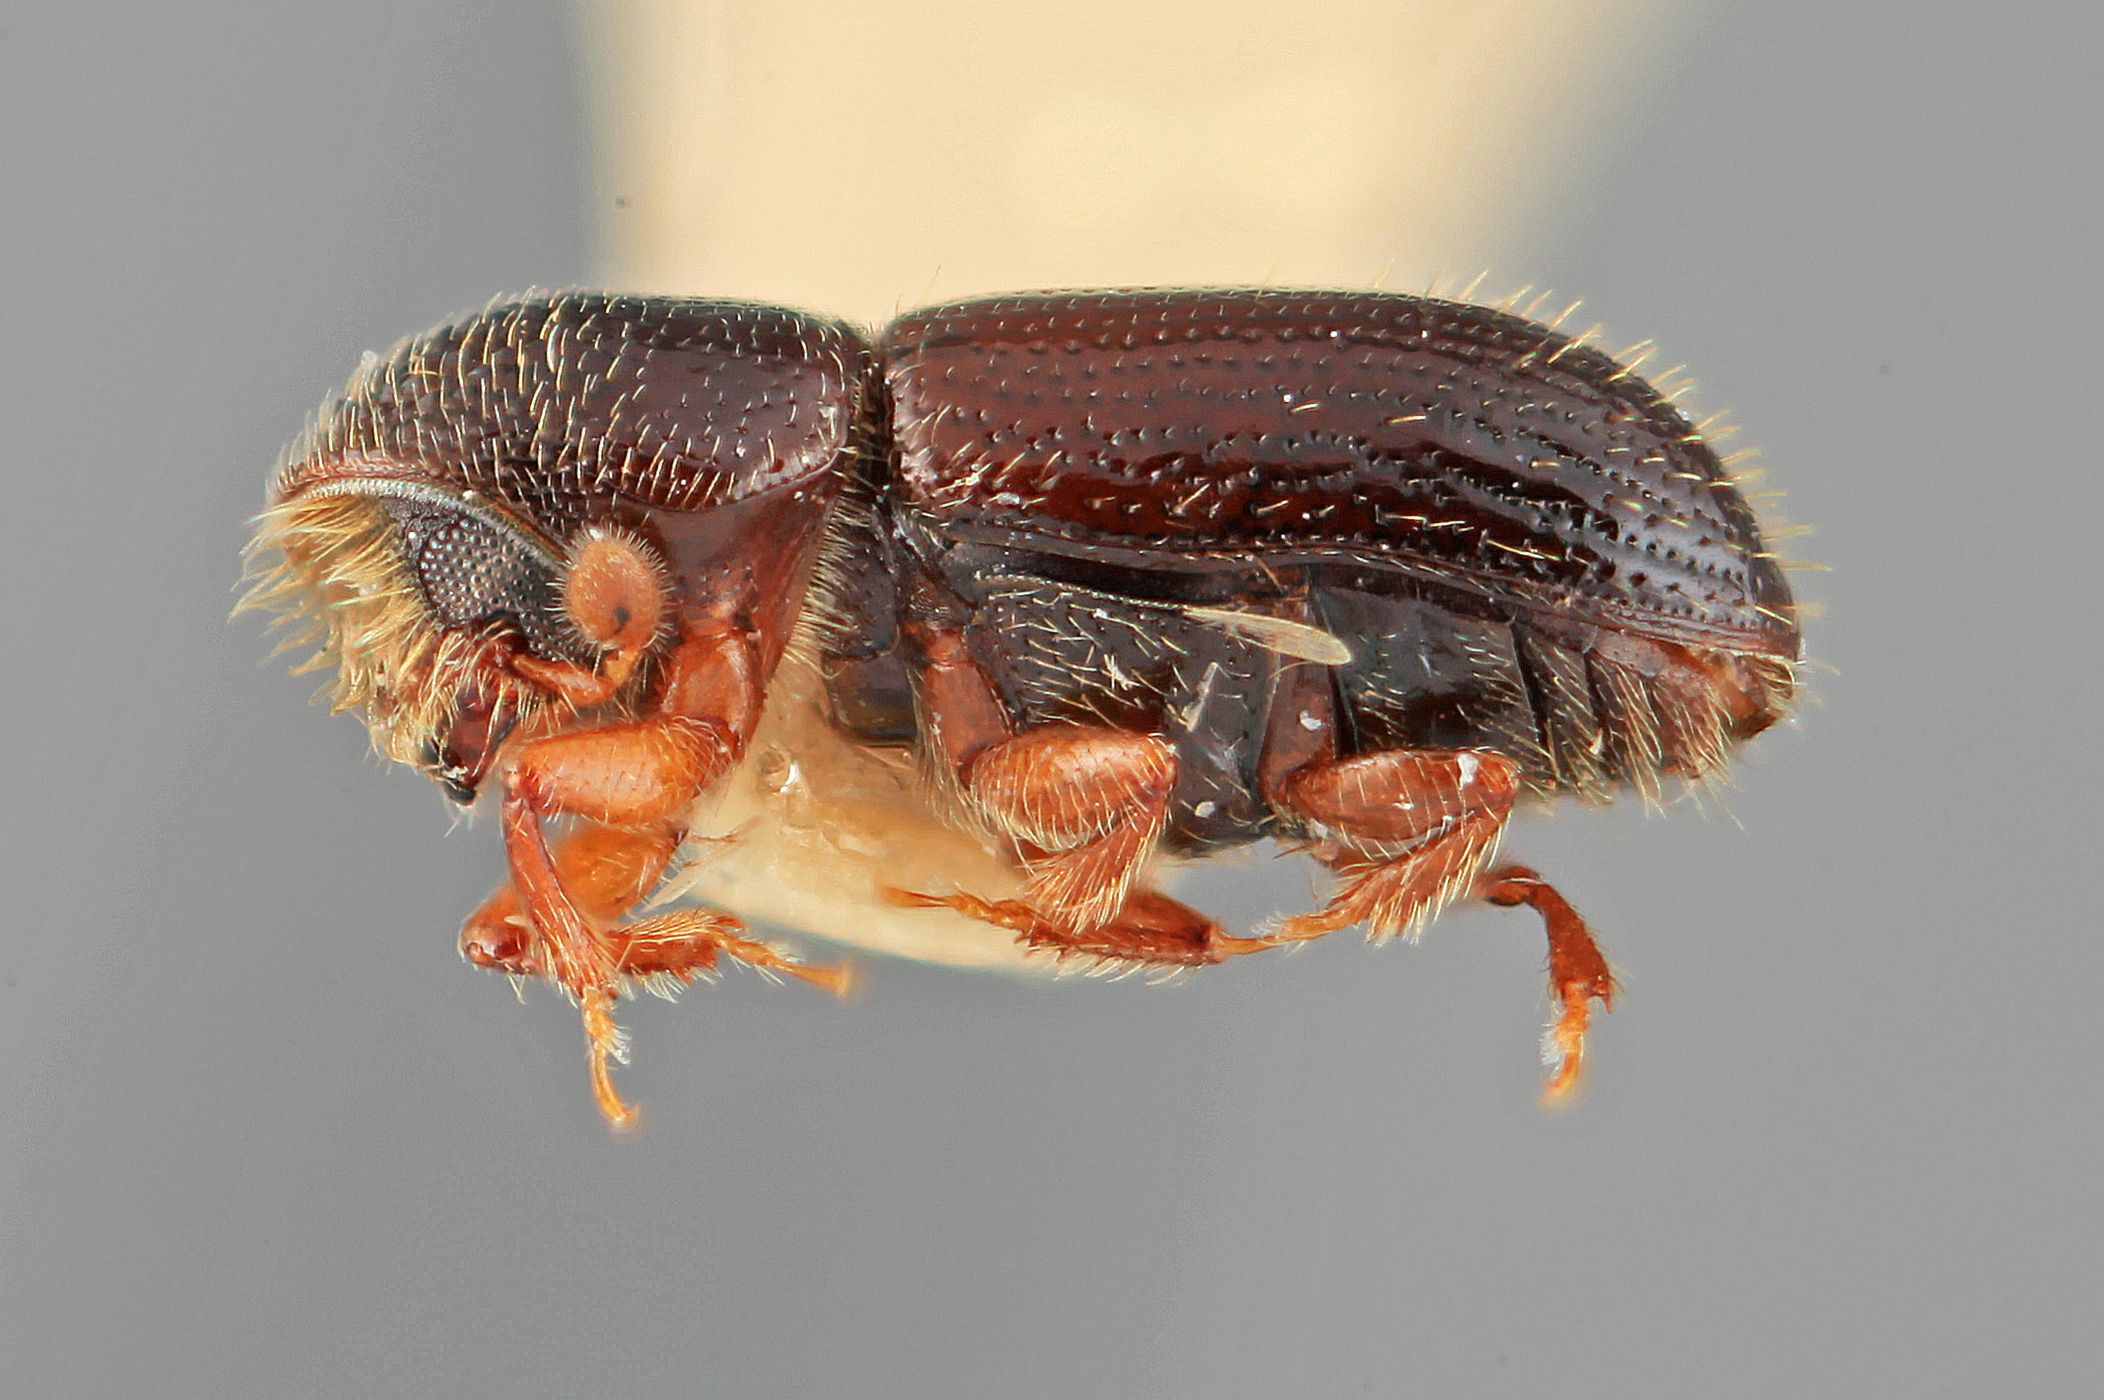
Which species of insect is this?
Araptus blanditus
